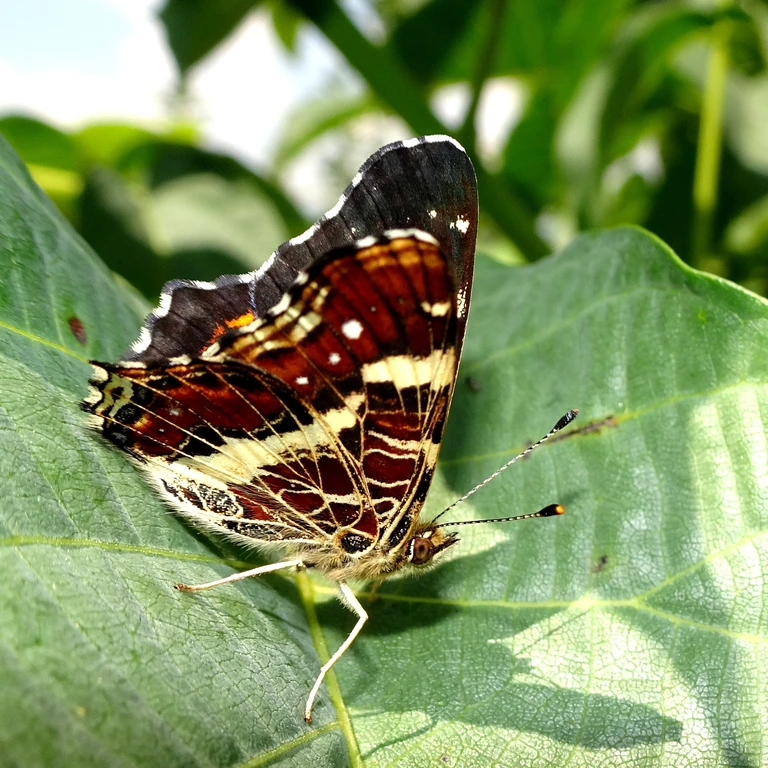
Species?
Araschnia levana
